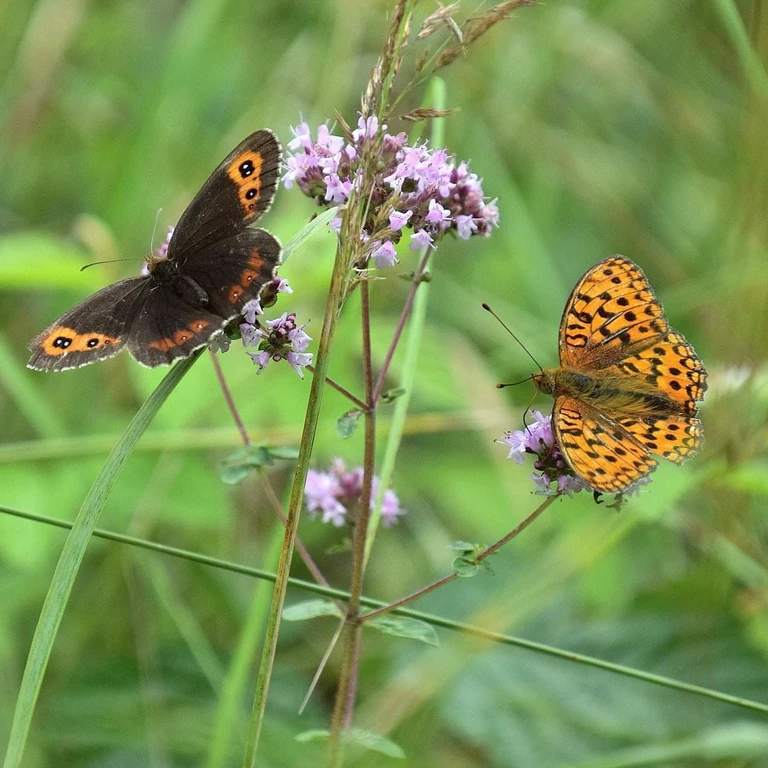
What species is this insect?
Fabriciana adippe
